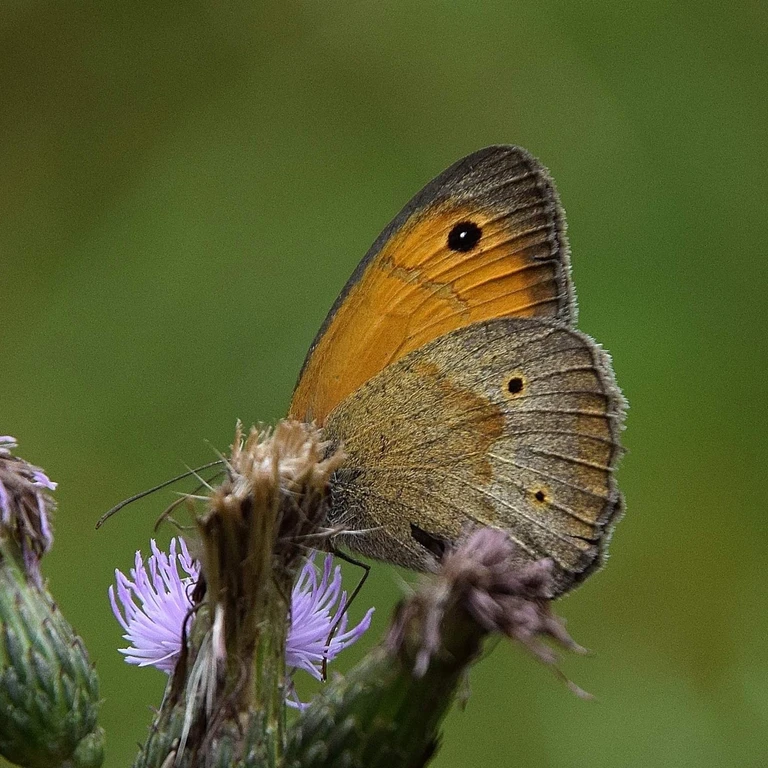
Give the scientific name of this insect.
Maniola jurtina
